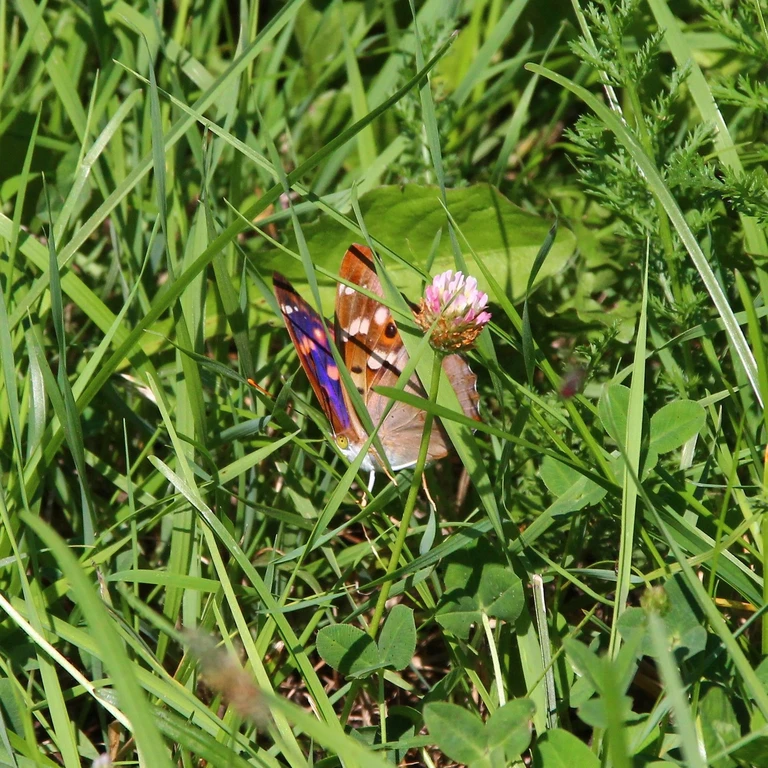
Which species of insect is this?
Apatura ilia
